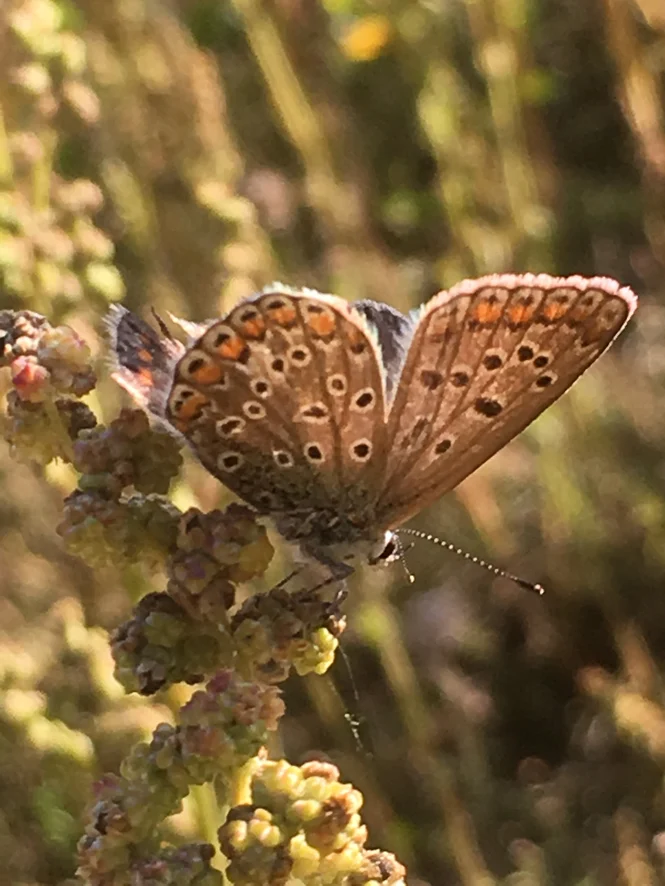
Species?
Polyommatus icarus
